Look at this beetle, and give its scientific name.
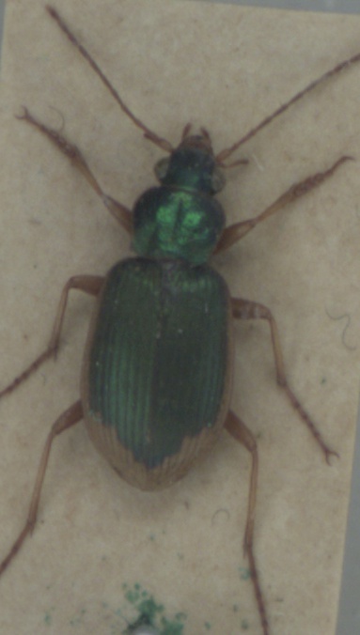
Chlaenius vestitus
